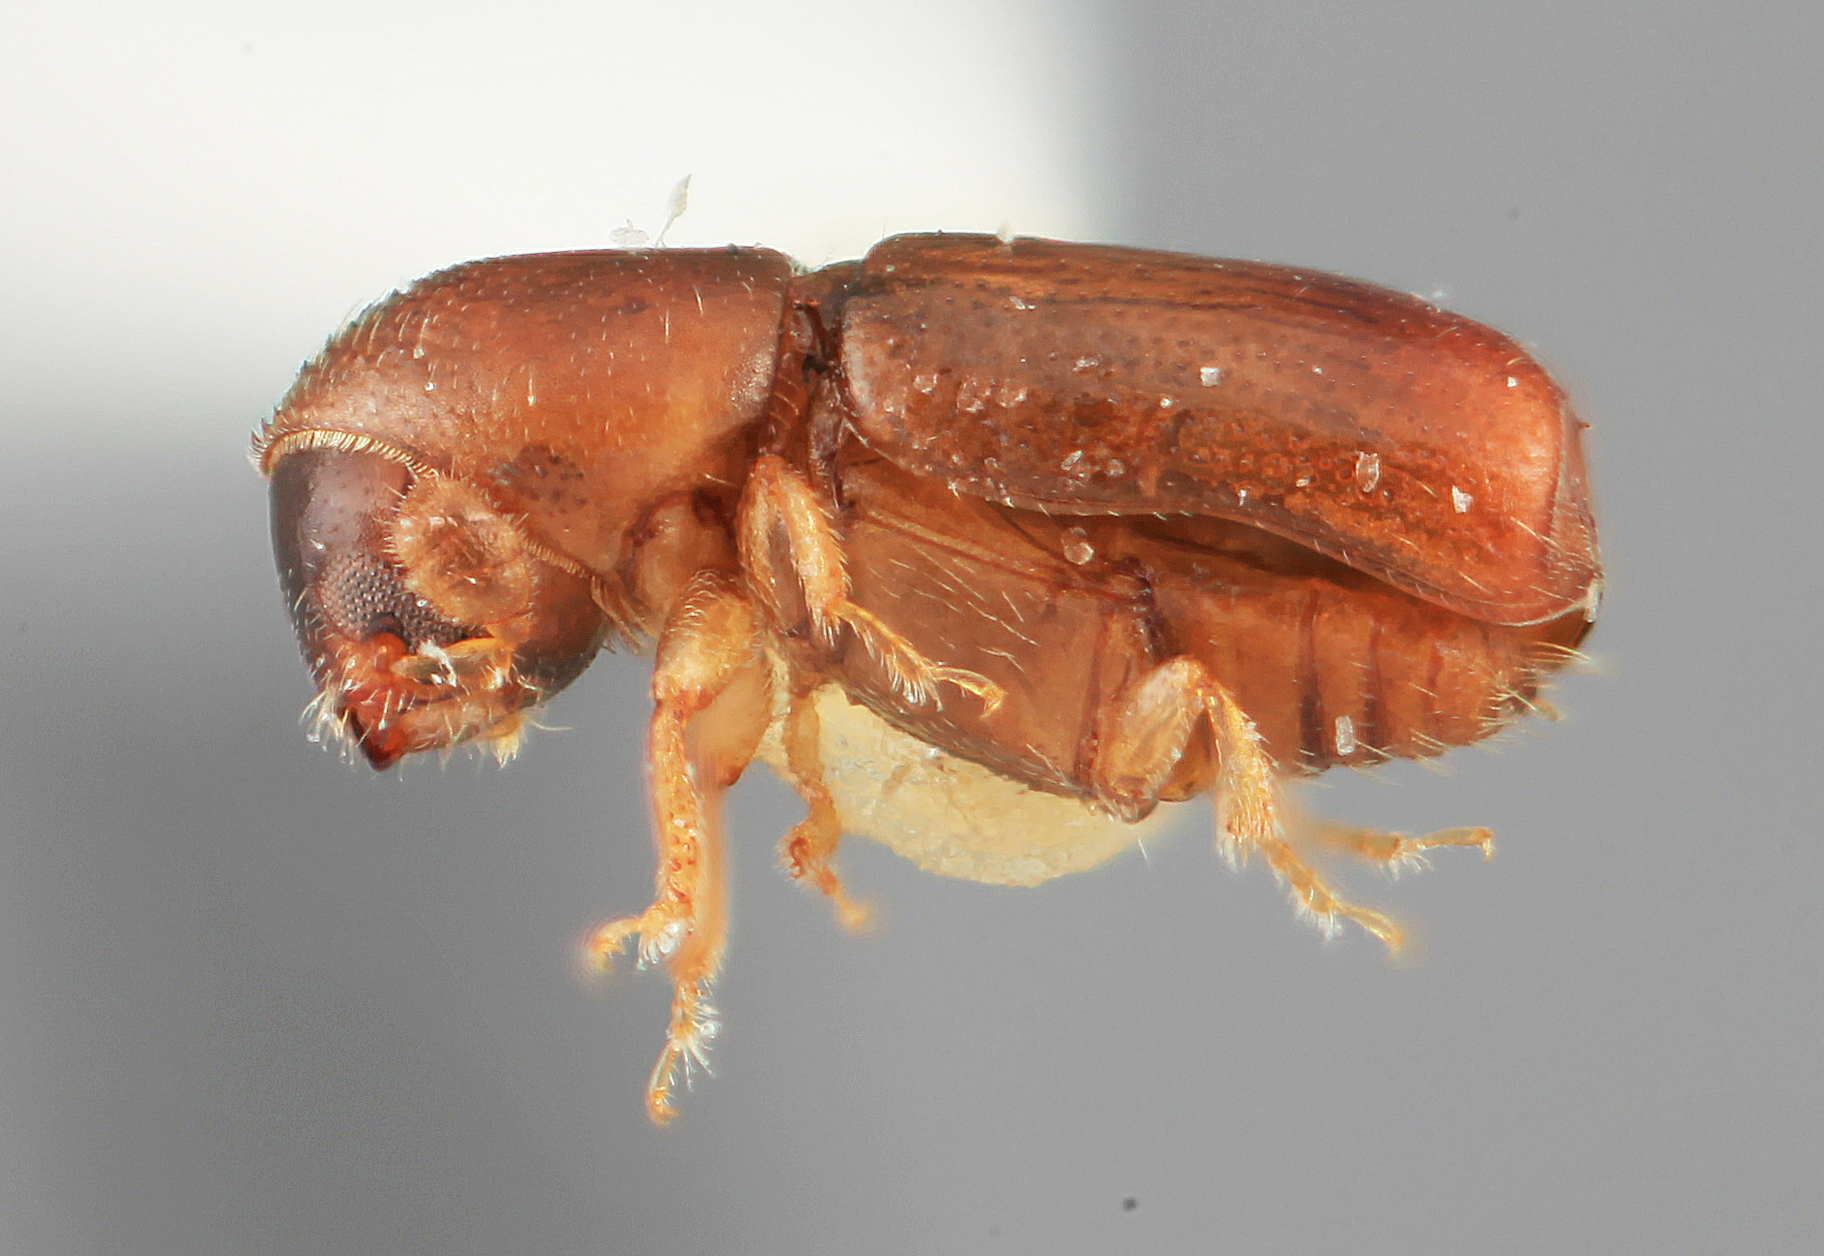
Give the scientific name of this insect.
Microcorthylus macer
